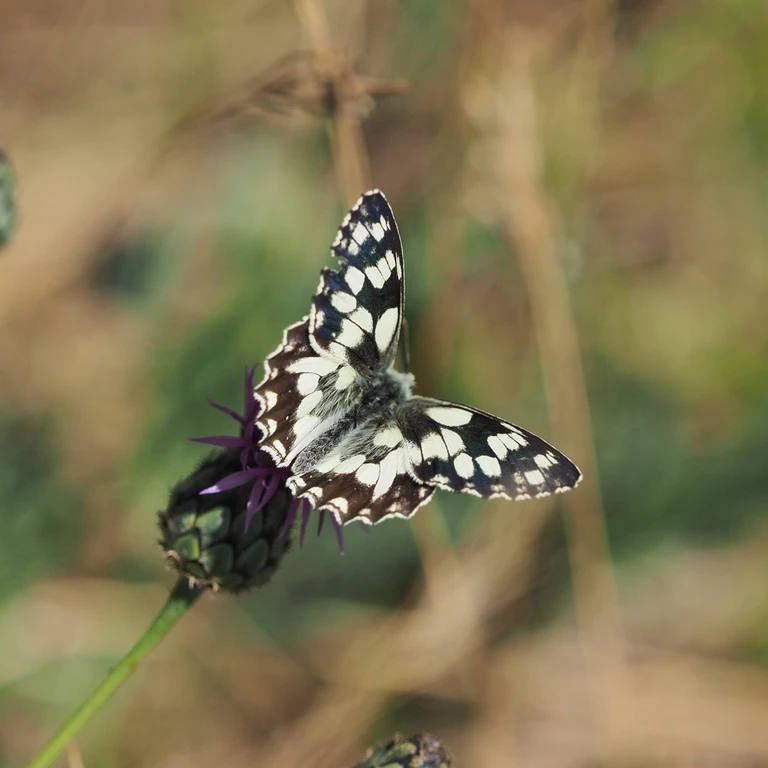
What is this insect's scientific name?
Melanargia galathea
